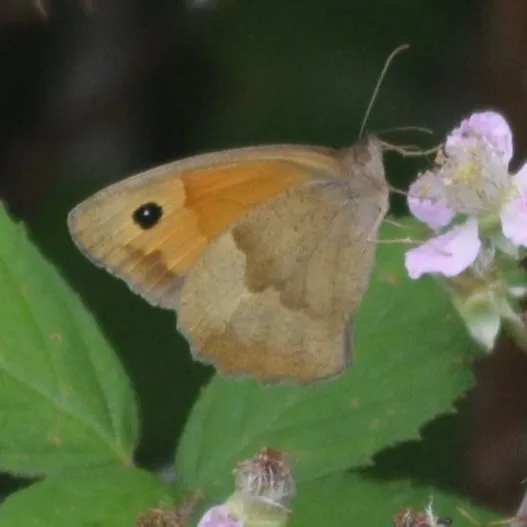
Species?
Maniola jurtina
